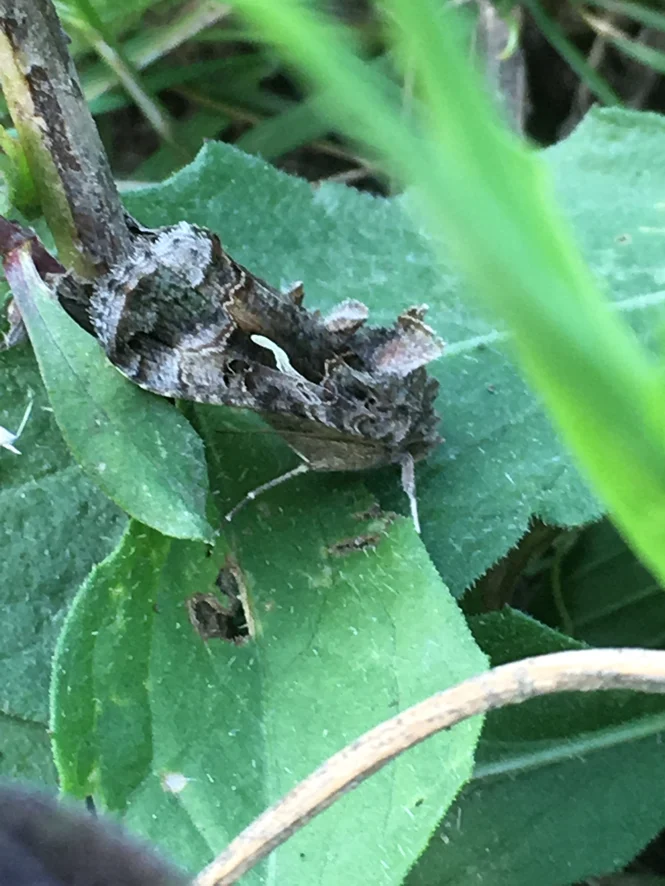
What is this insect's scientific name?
Autographa gamma
